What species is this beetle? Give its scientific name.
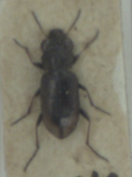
Notiophilus biguttatus
